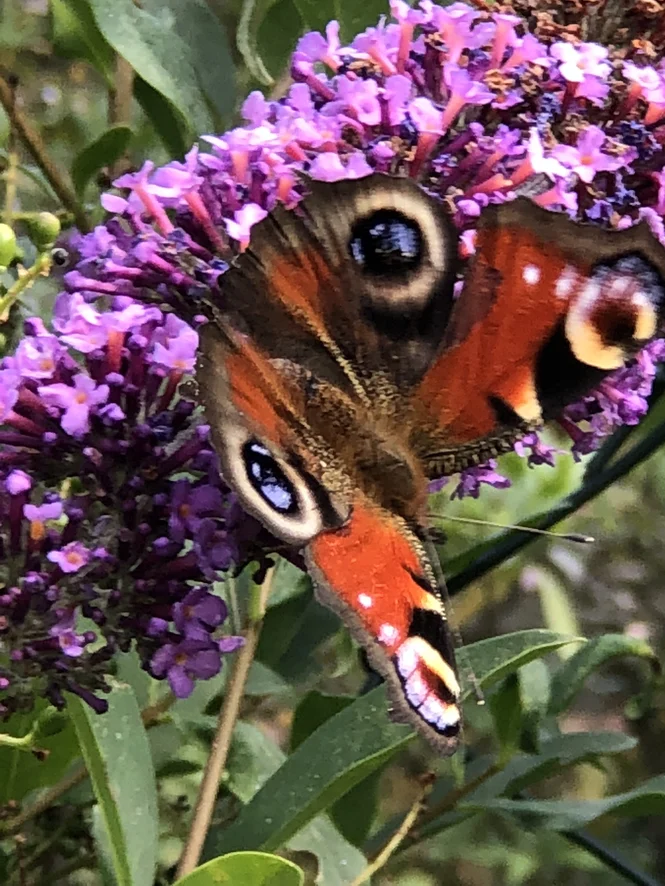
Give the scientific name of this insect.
Aglais io
